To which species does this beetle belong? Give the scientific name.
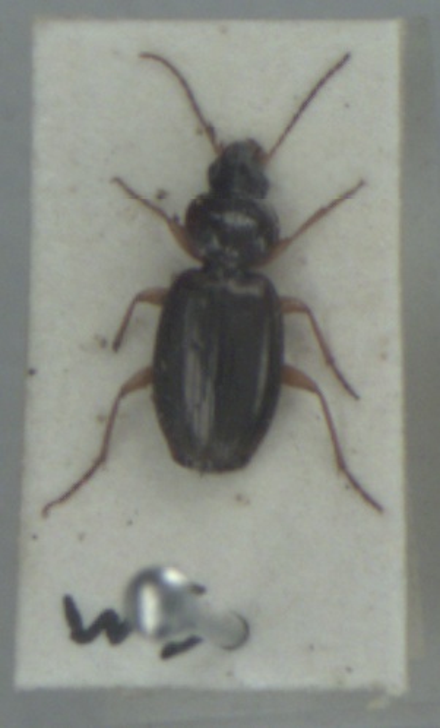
Olisthopus rotundatus
